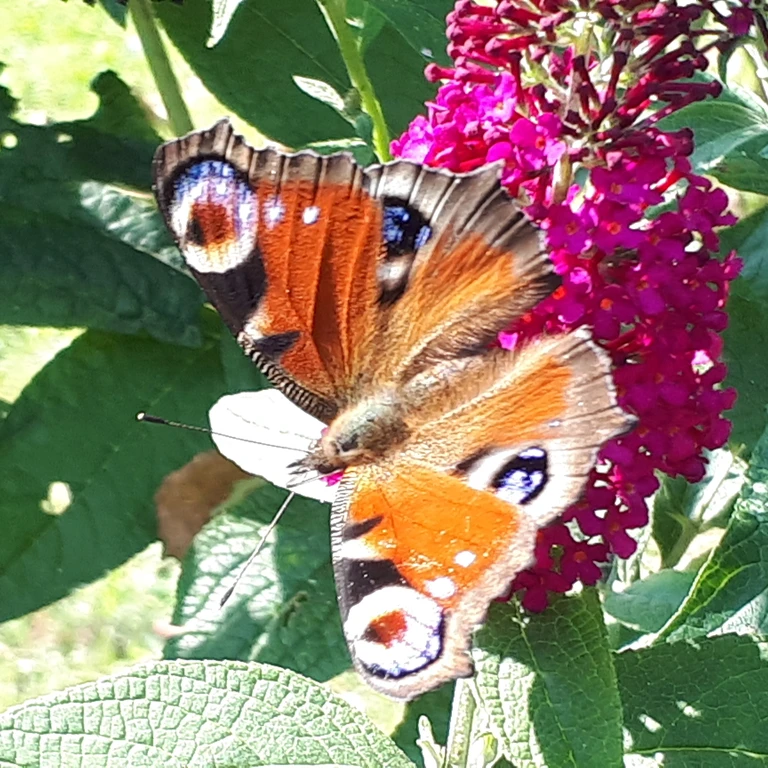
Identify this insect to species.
Aglais io
